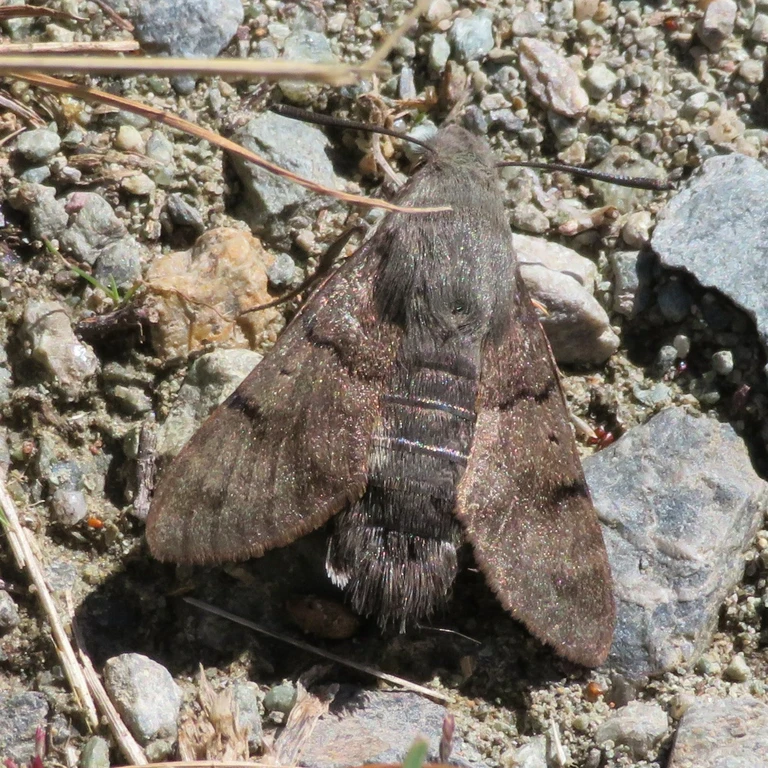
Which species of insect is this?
Macroglossum stellatarum
